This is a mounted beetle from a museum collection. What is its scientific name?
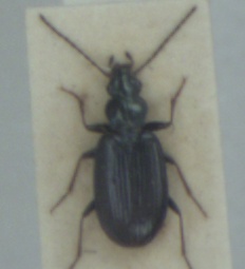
Bembidion atrocaeruleum
